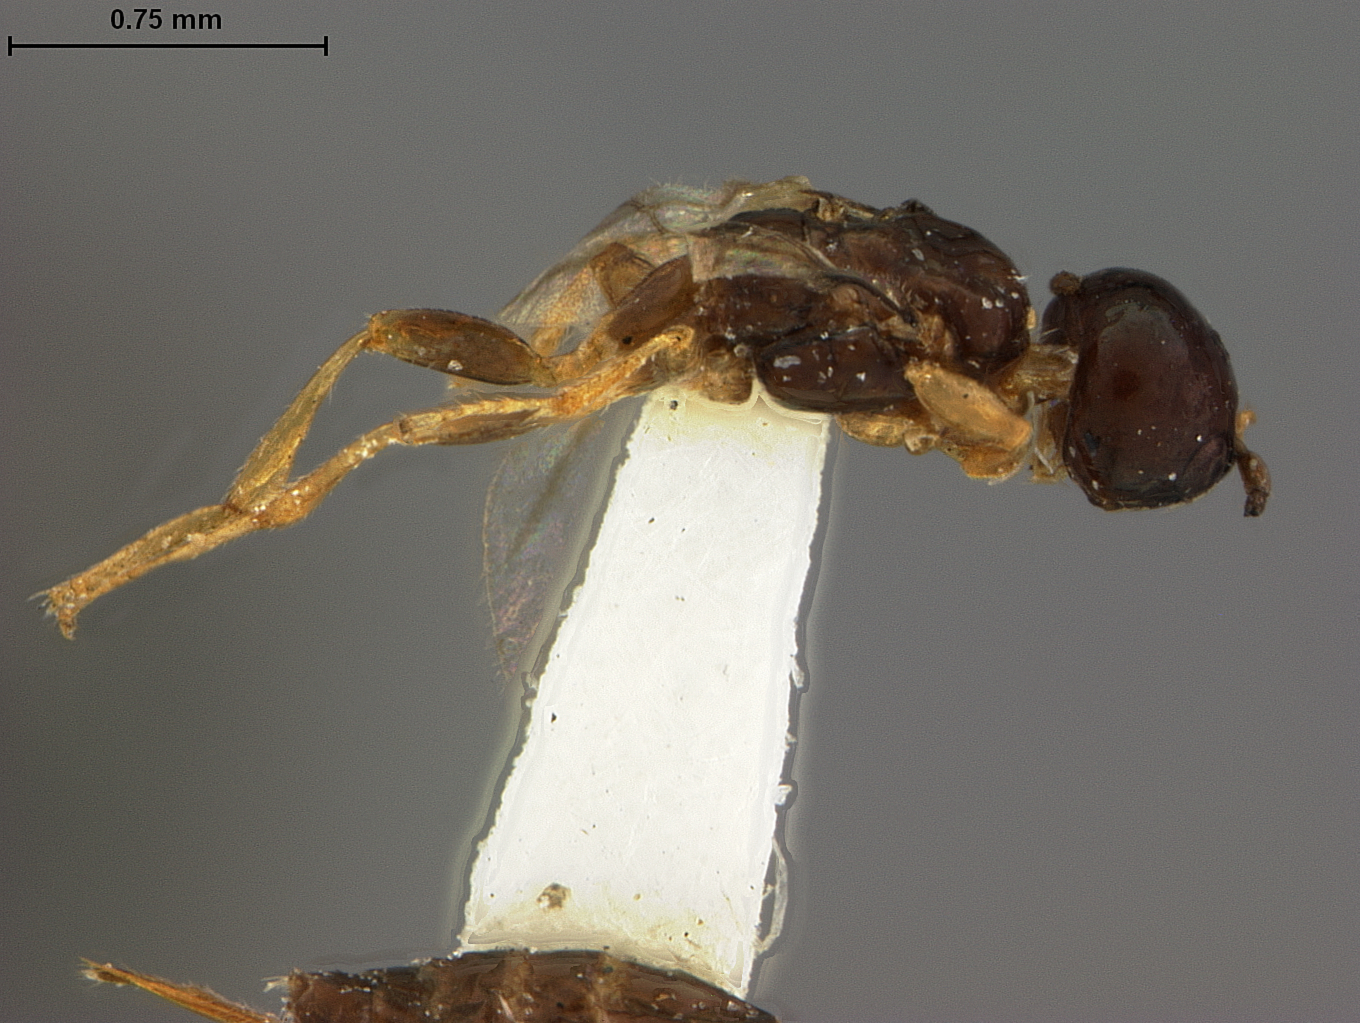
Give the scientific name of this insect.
Histeromerus canadensis
